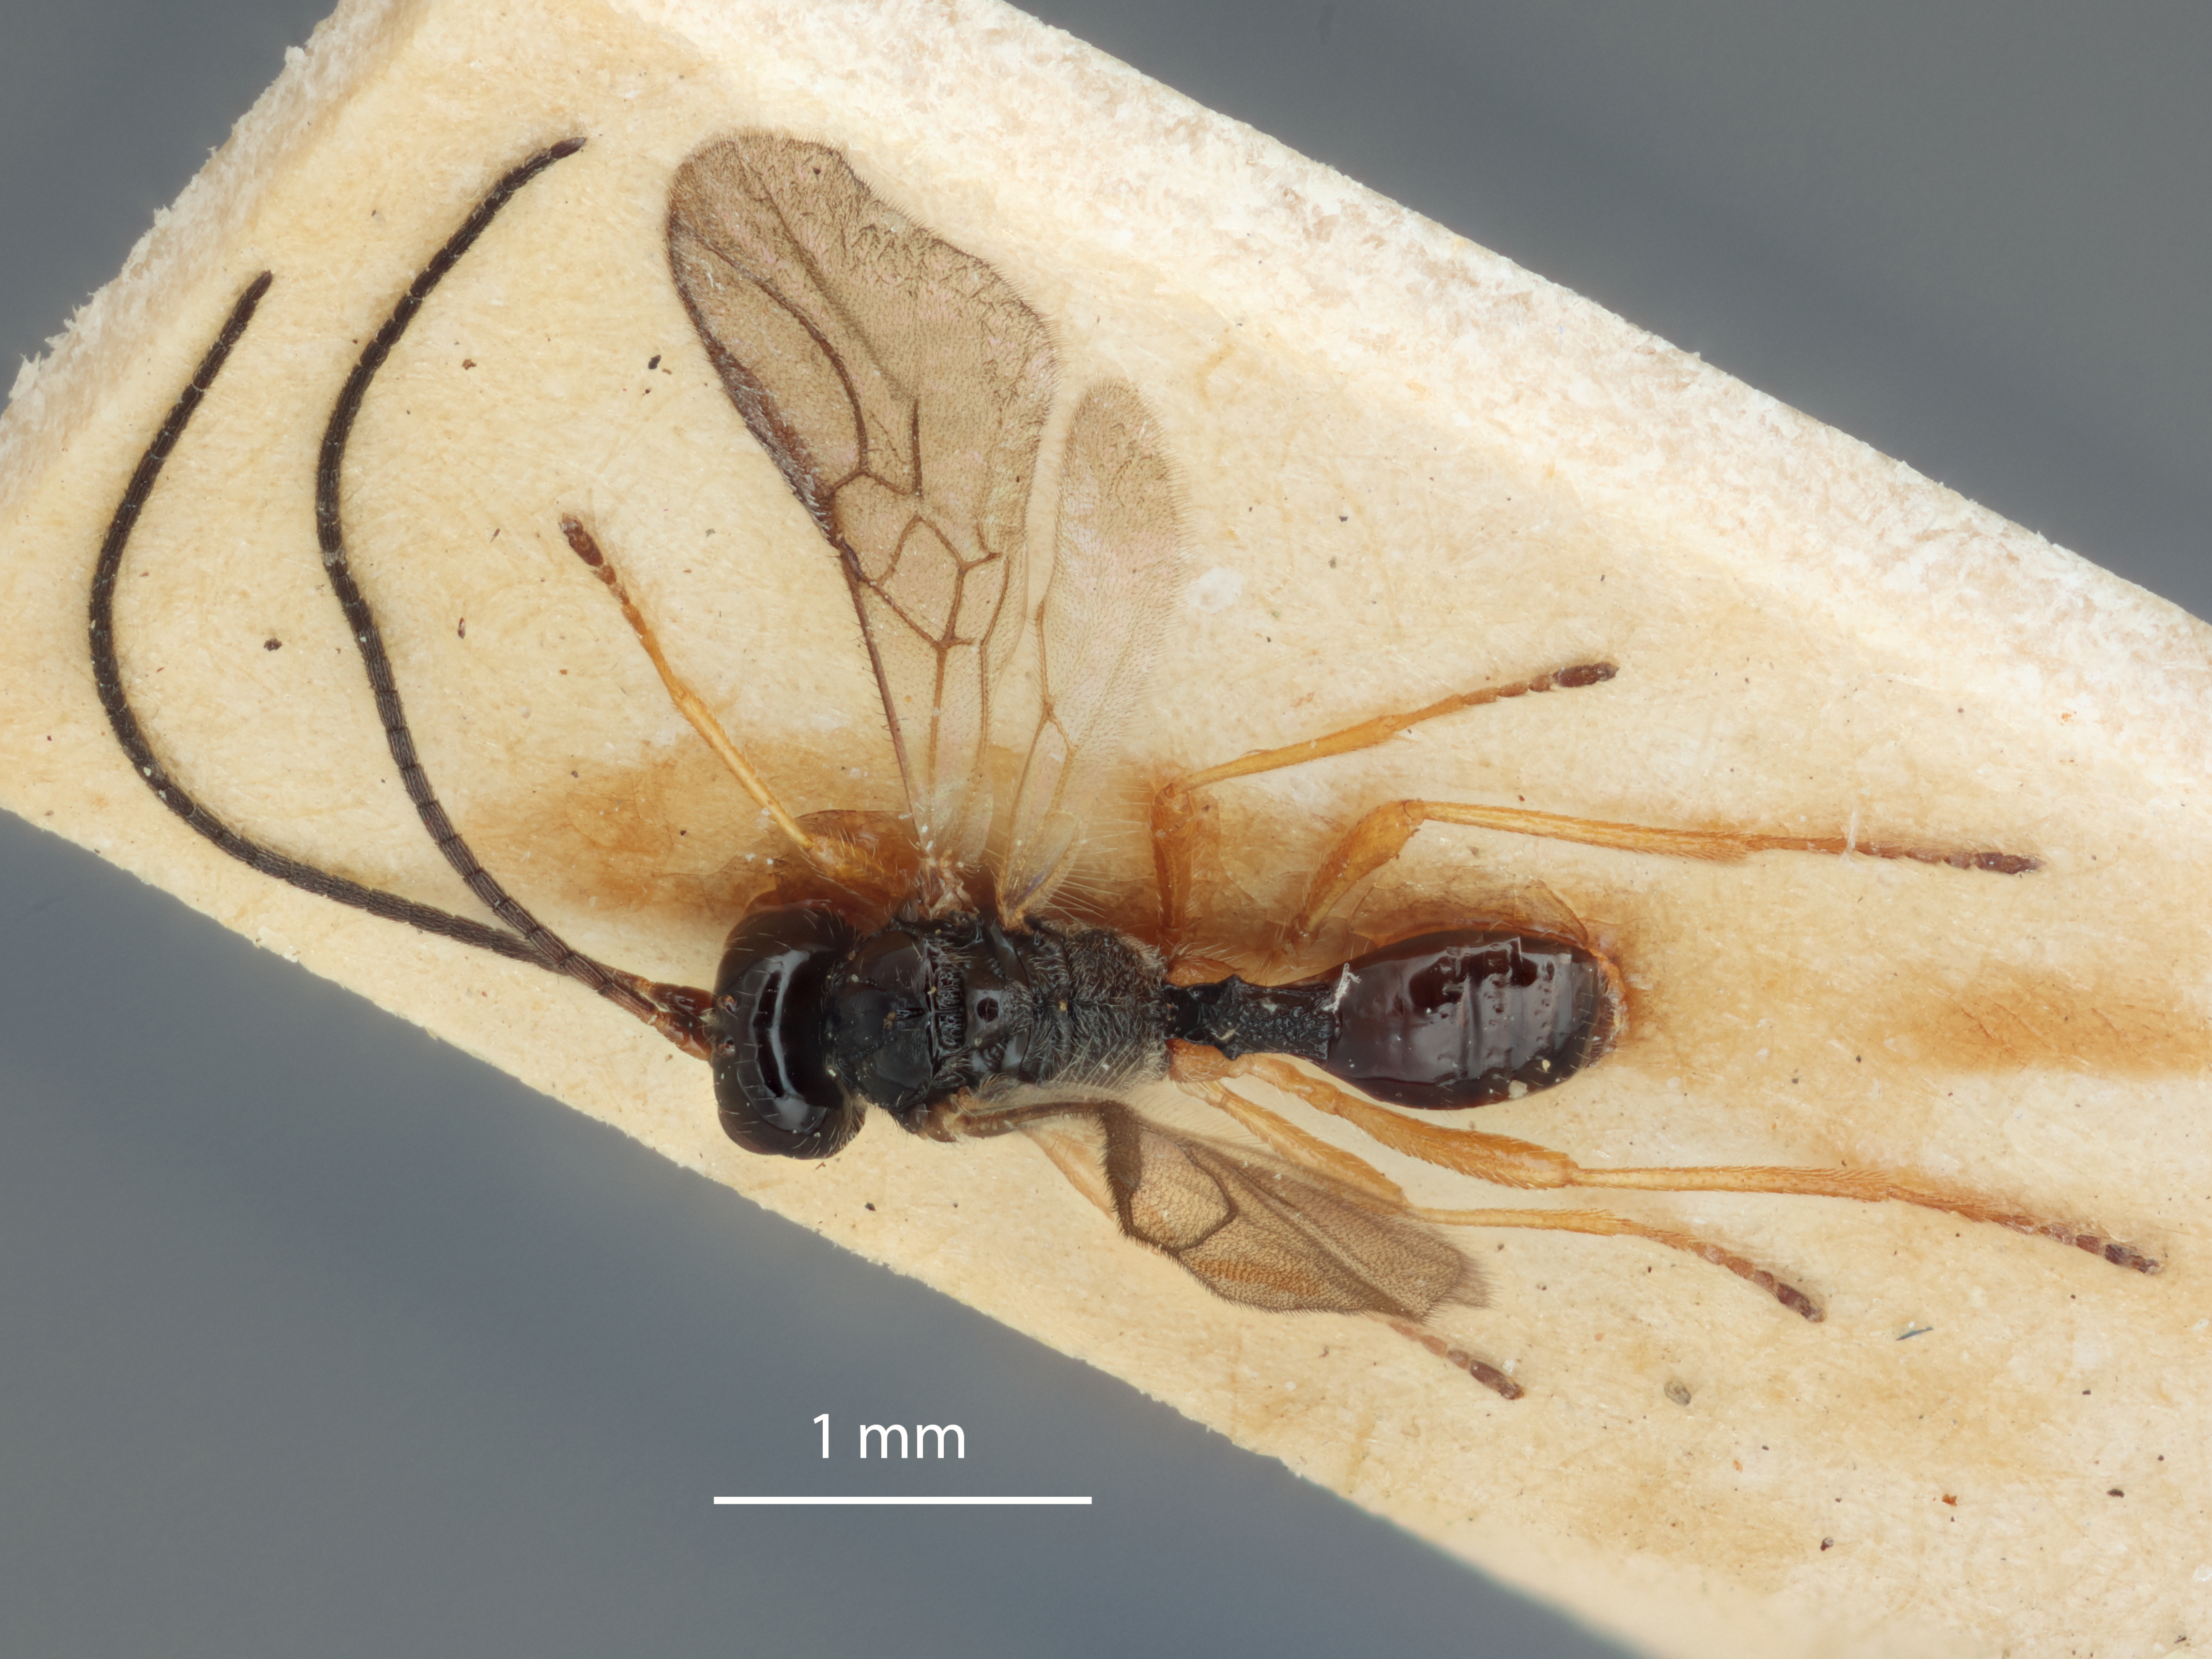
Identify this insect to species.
Chorebus humeralis
